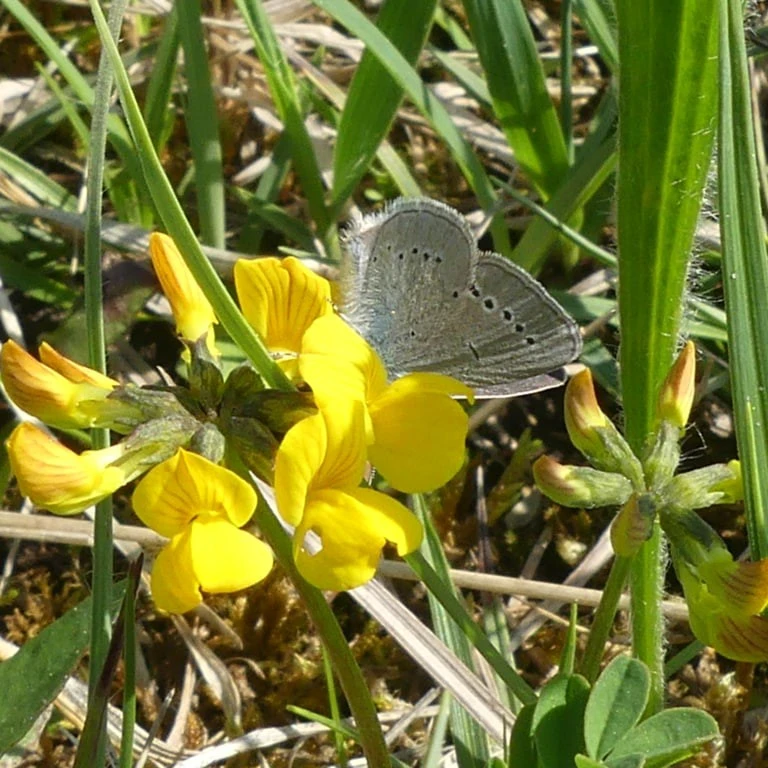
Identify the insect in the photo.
Cupido minimus
